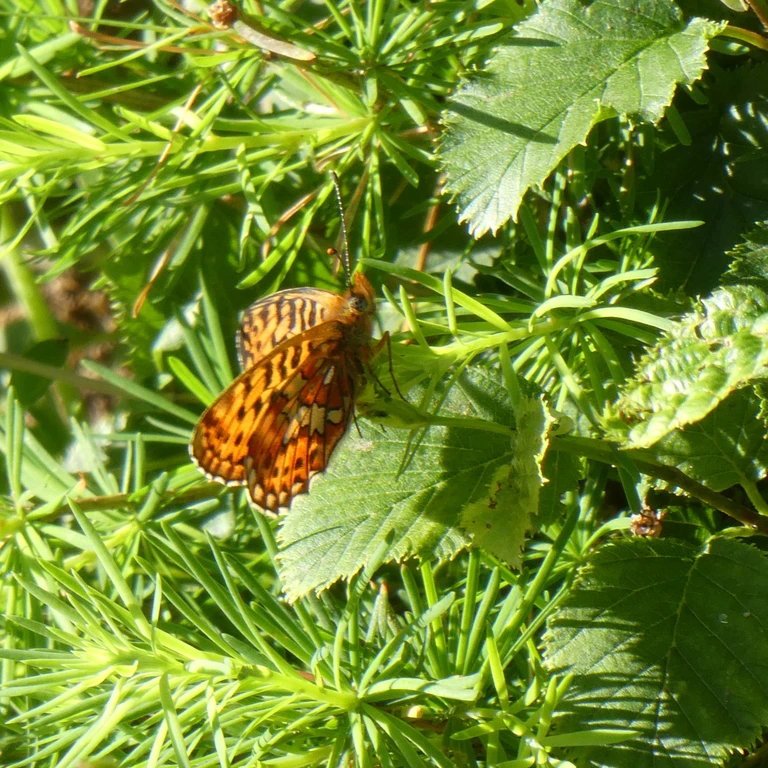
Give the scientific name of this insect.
Boloria euphrosyne (also Clossiana euphrosyne)
